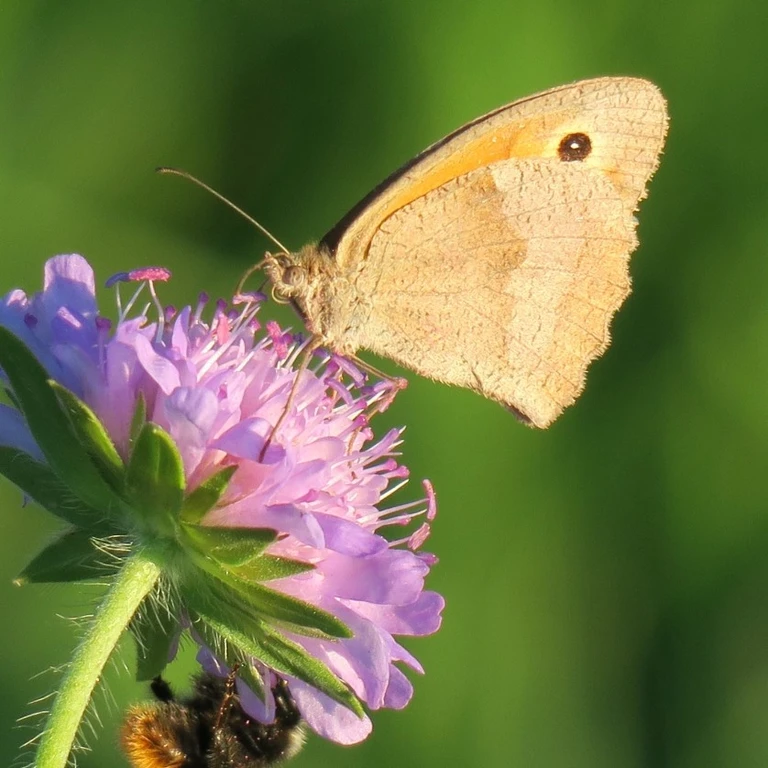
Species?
Maniola jurtina
